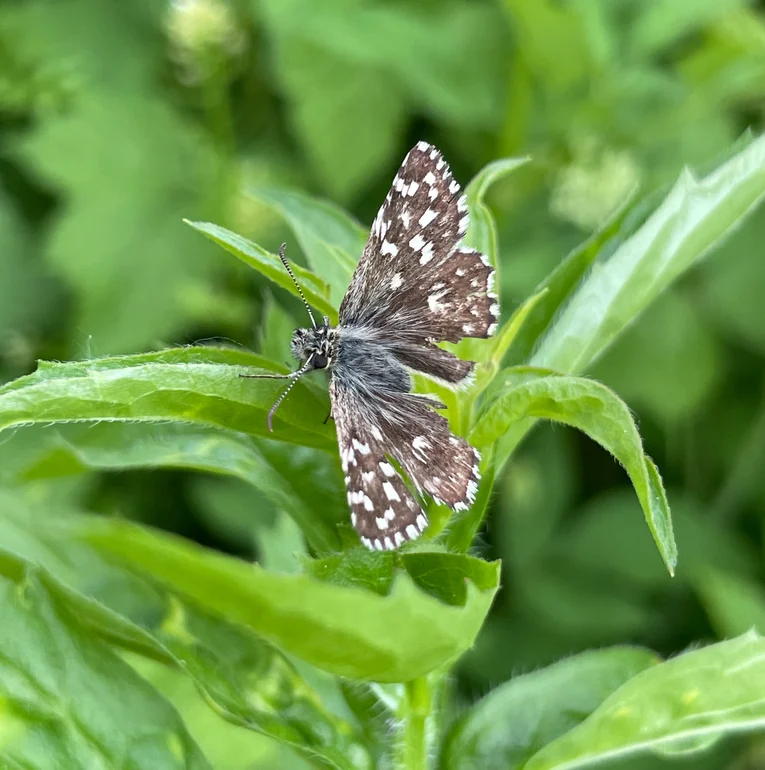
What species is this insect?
Pyrgus malvae
